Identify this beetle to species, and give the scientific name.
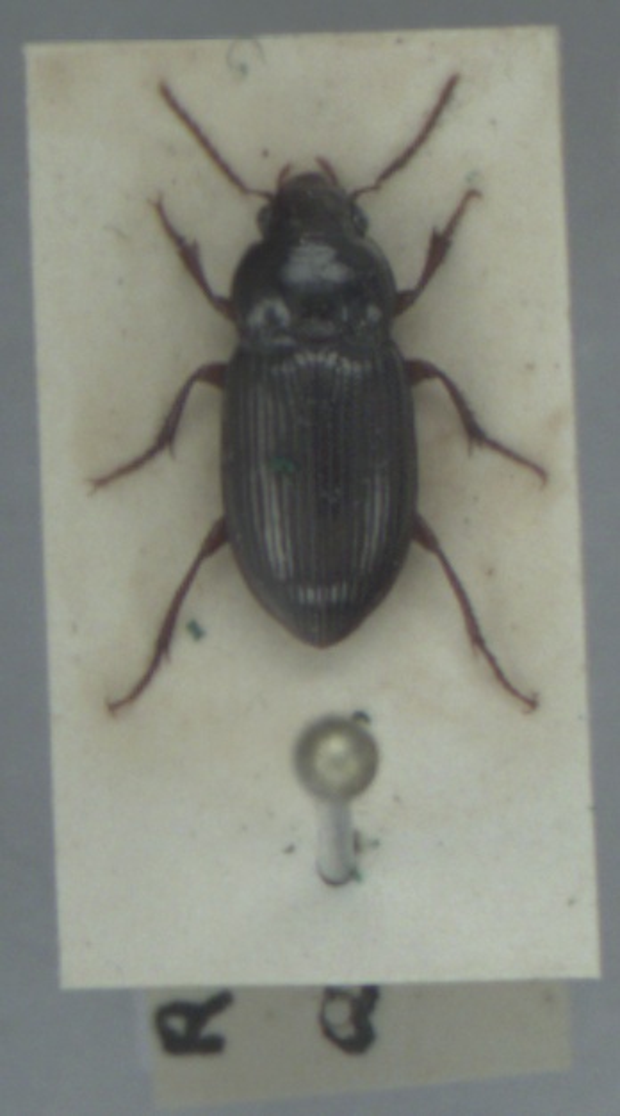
Amara apricaria
